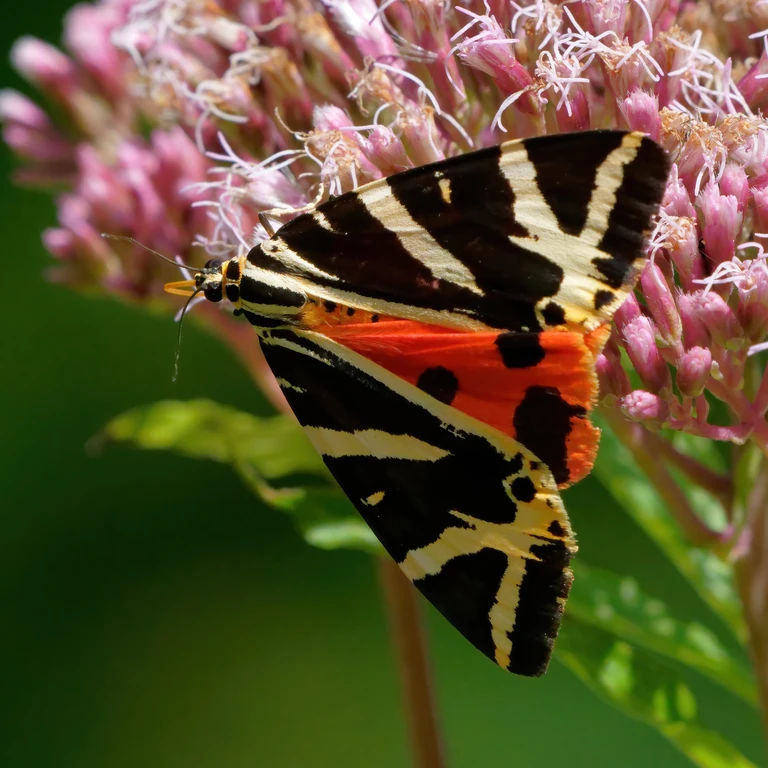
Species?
Euplagia quadripunctaria
